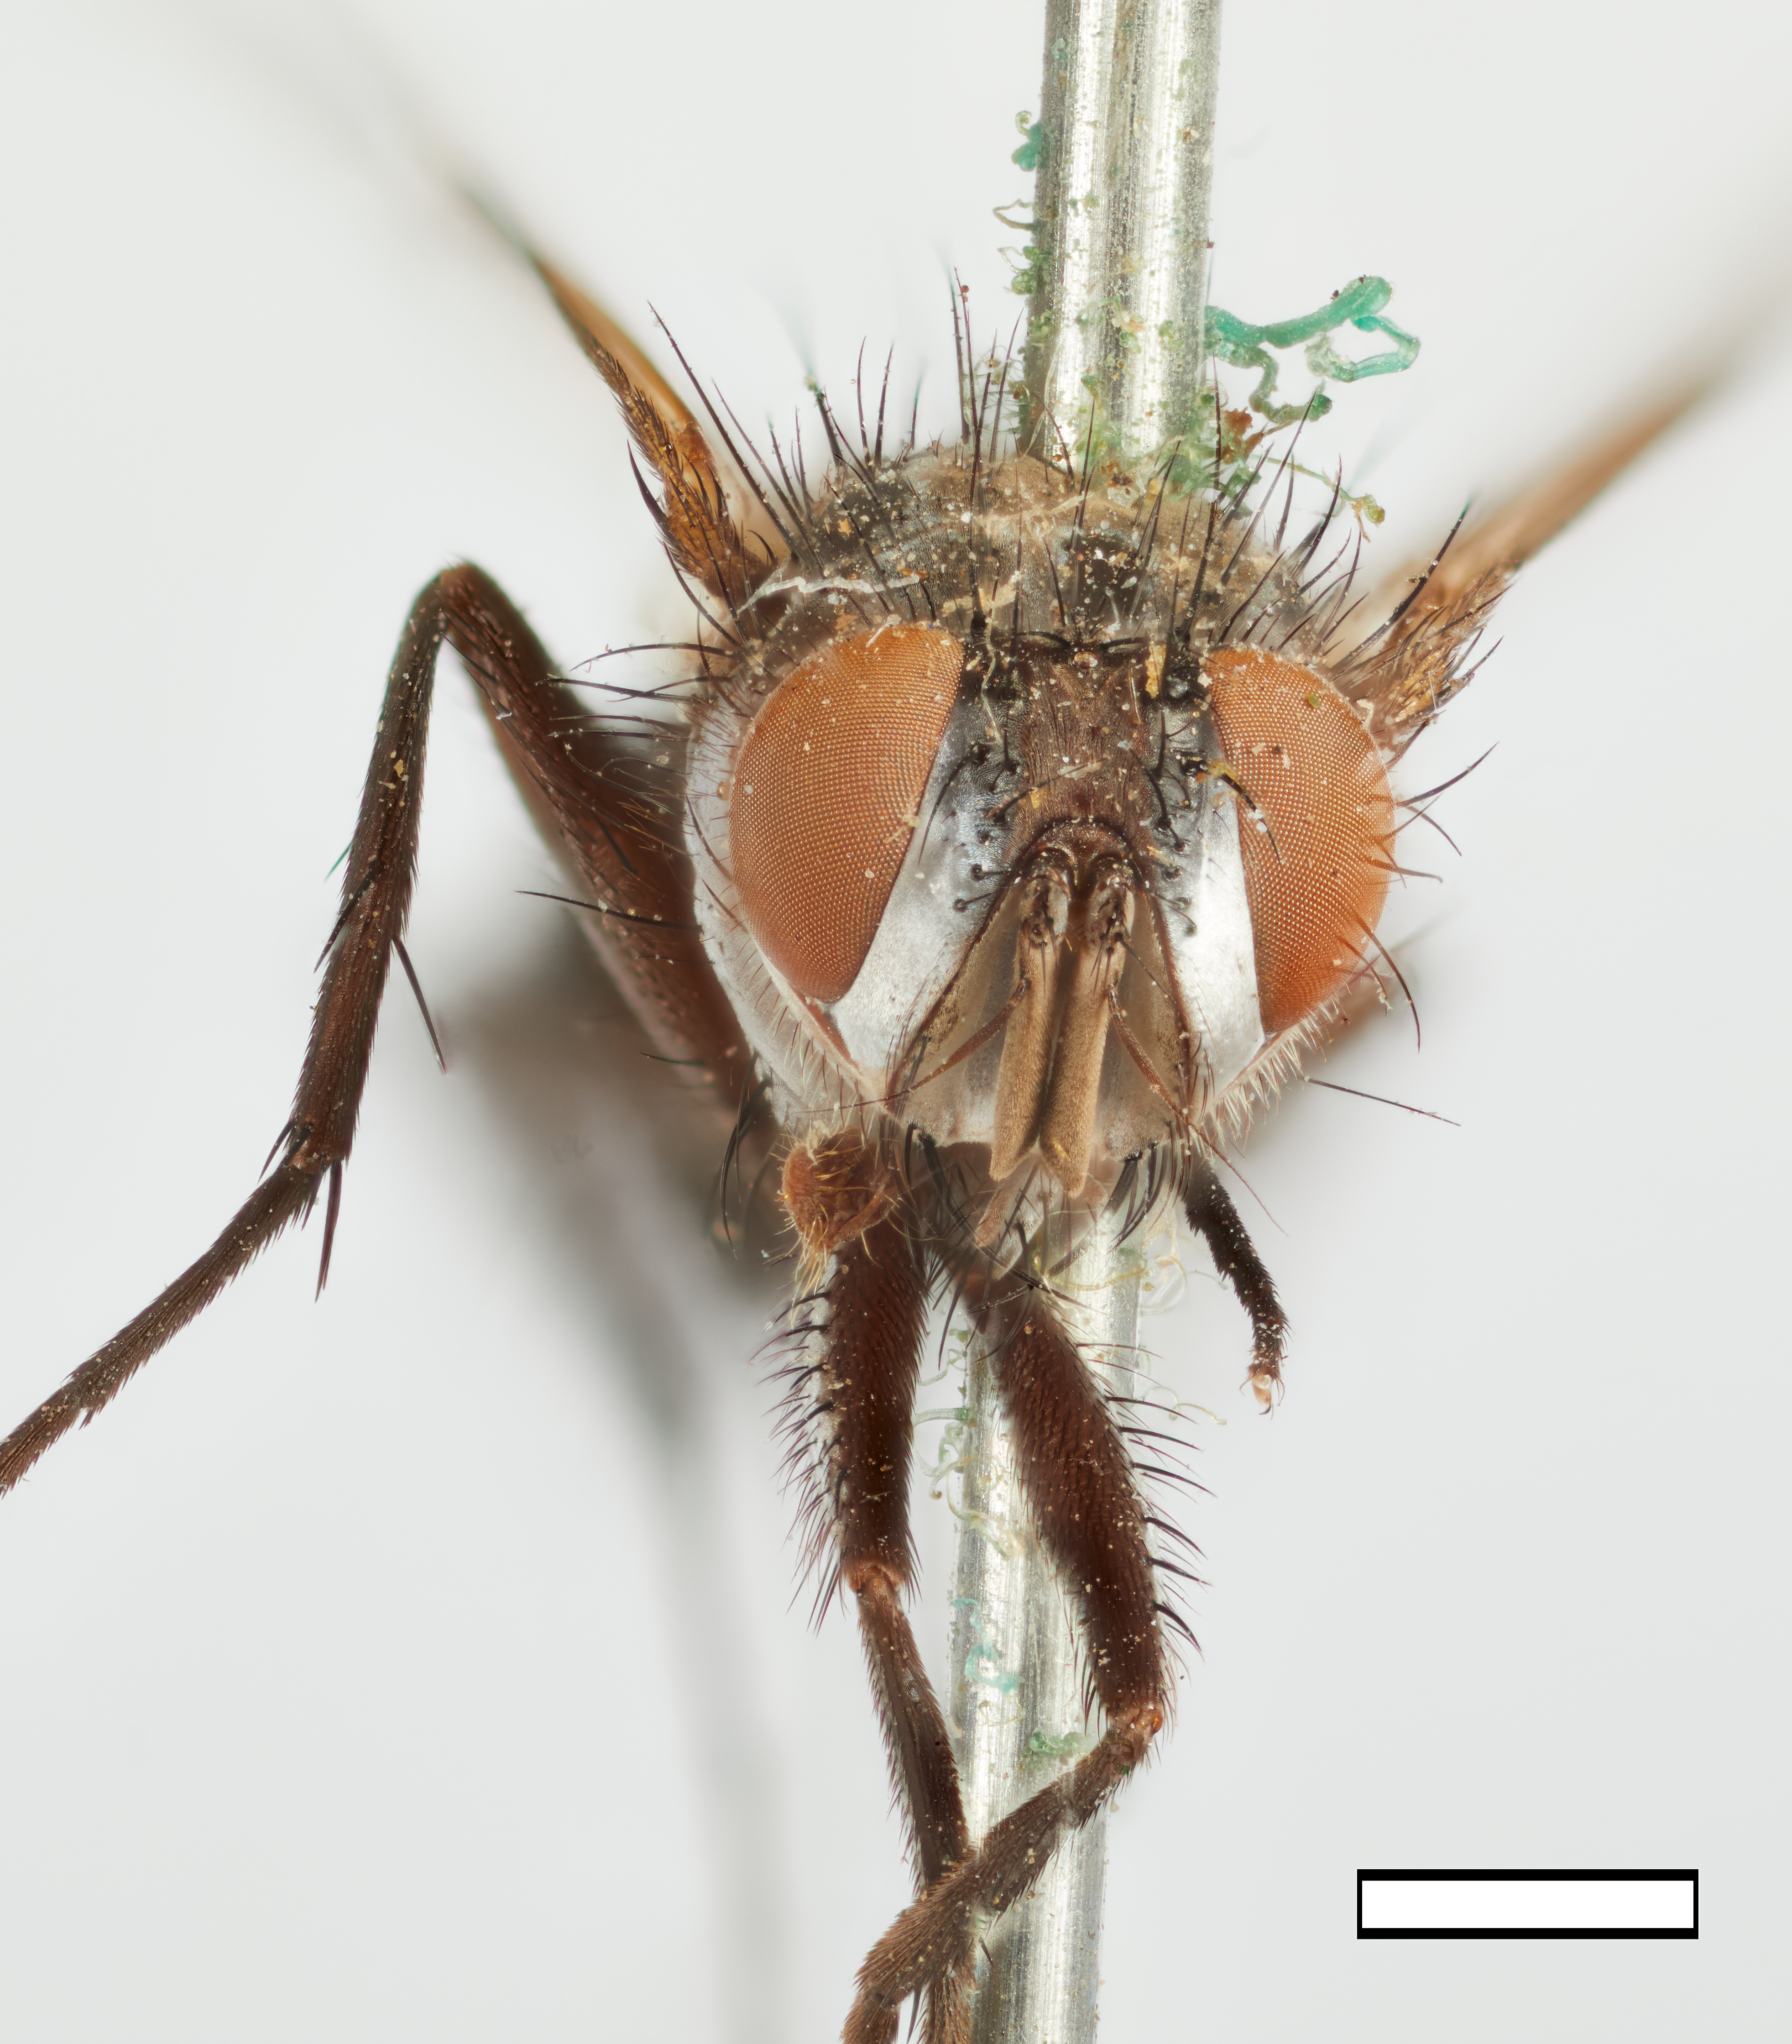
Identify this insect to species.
Hypostena degeerioides
